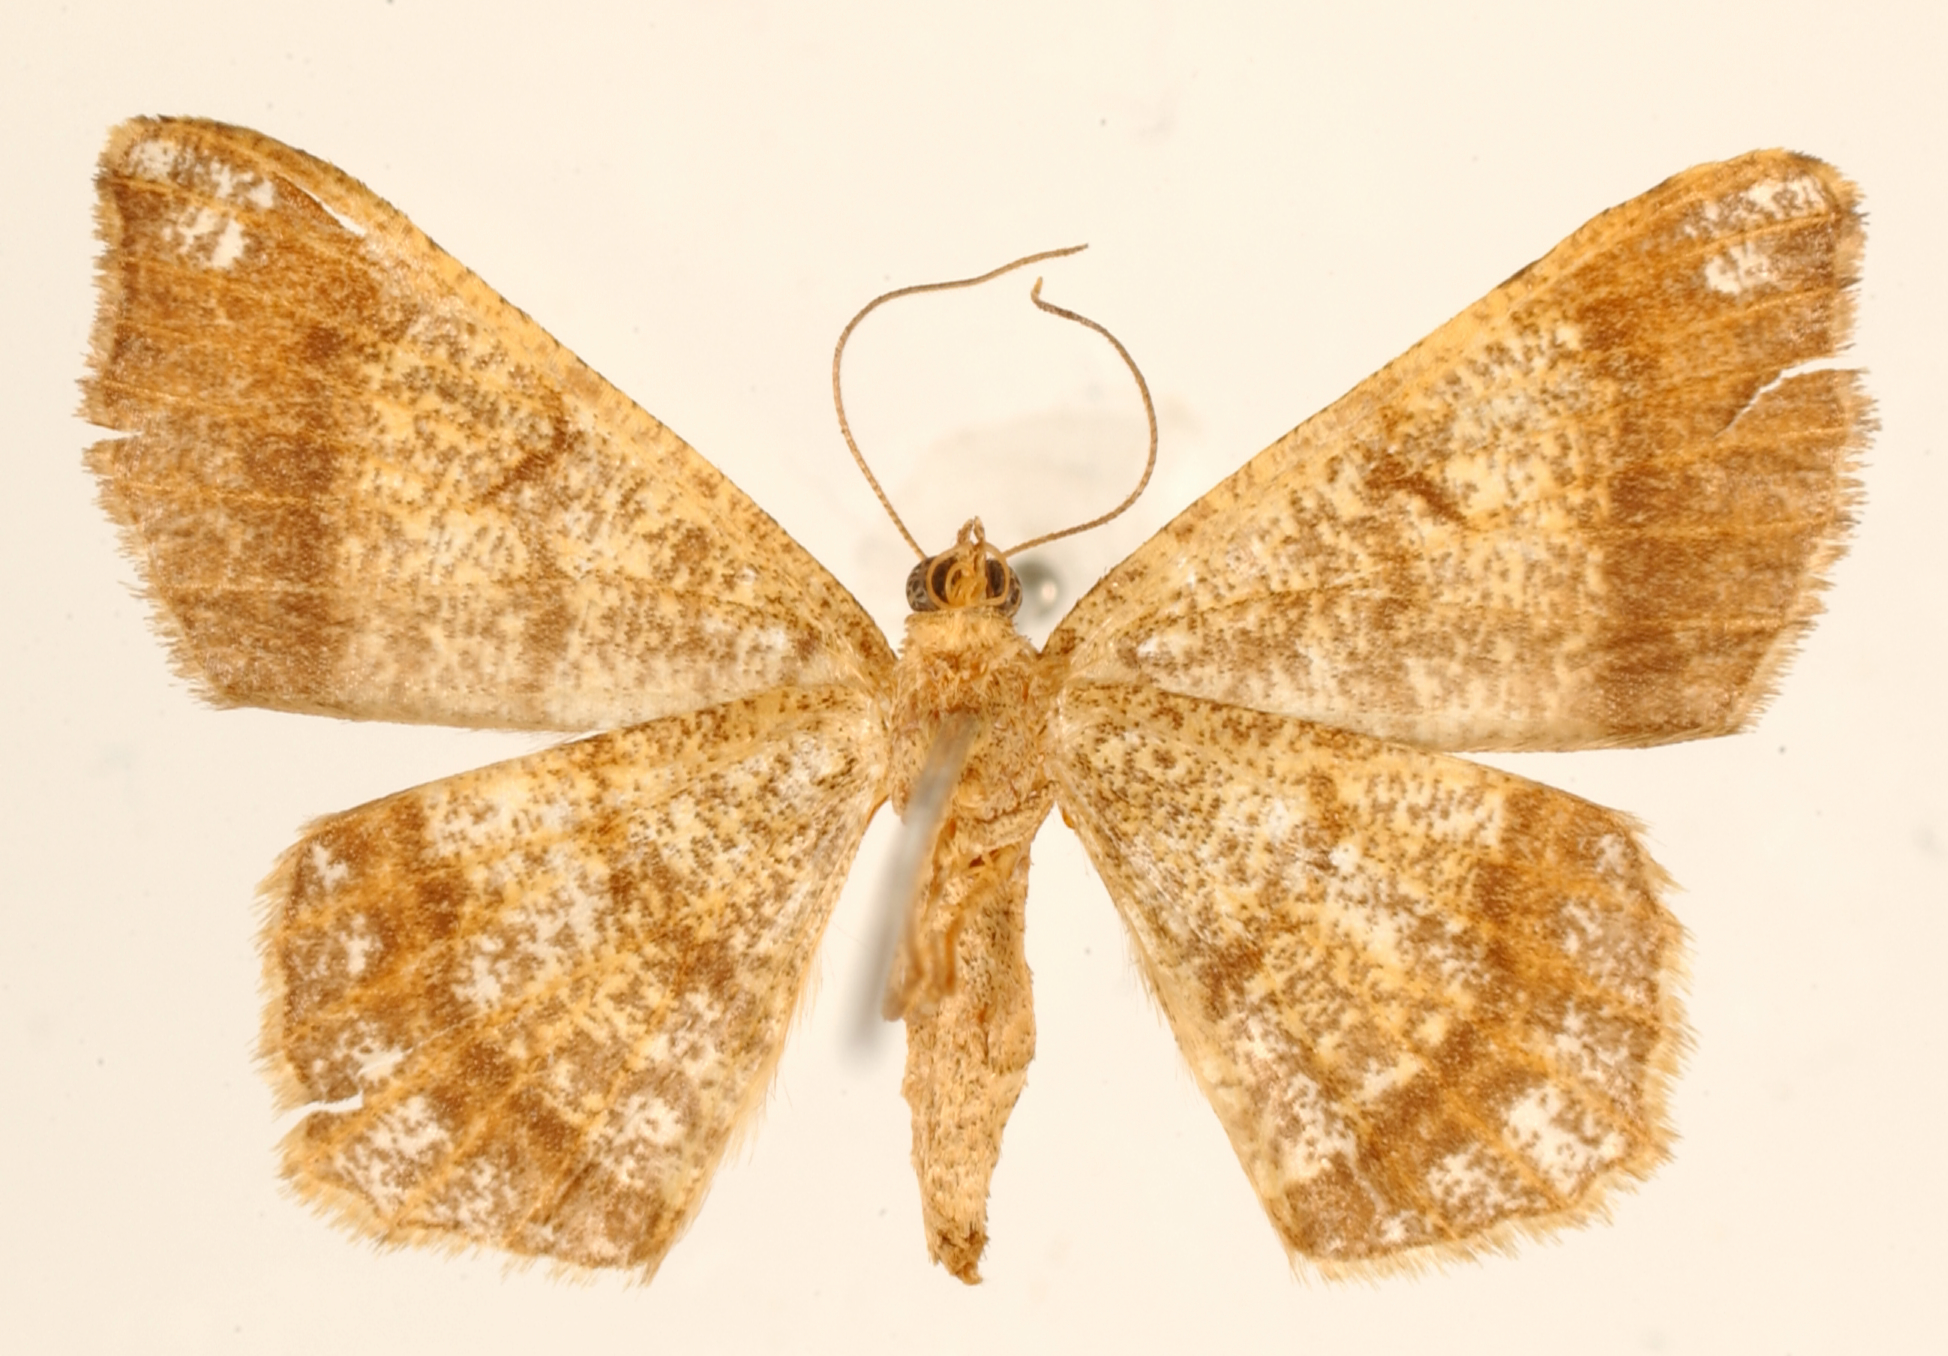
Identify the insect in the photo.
Semiothisa pandaria
